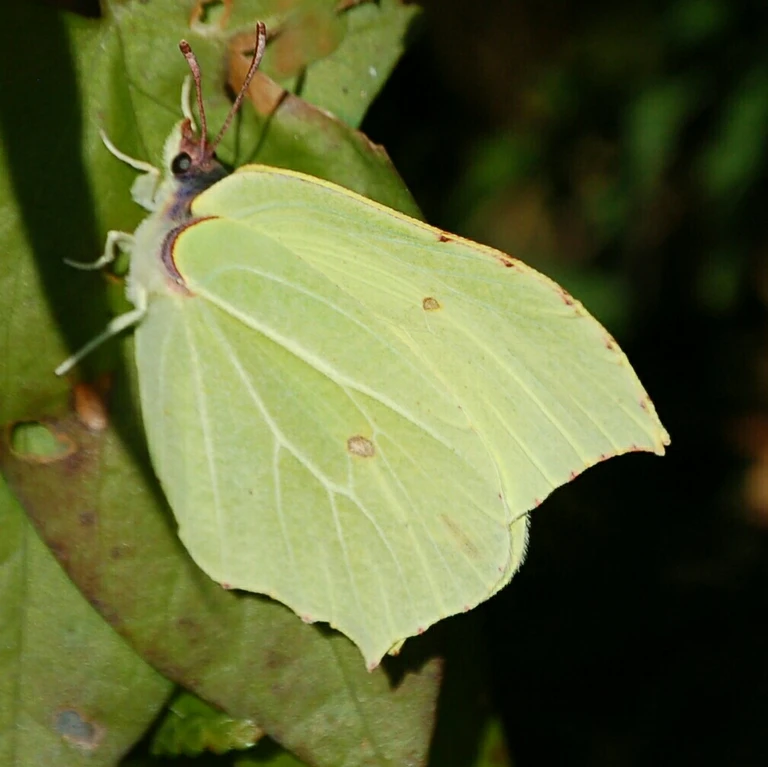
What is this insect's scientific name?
Gonepteryx rhamni
